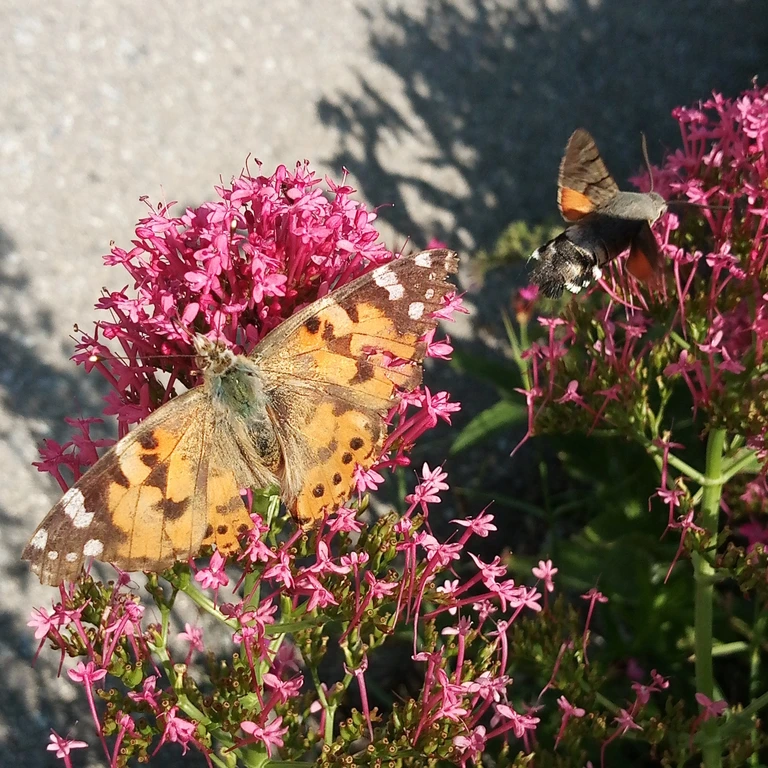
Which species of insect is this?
Vanessa cardui
